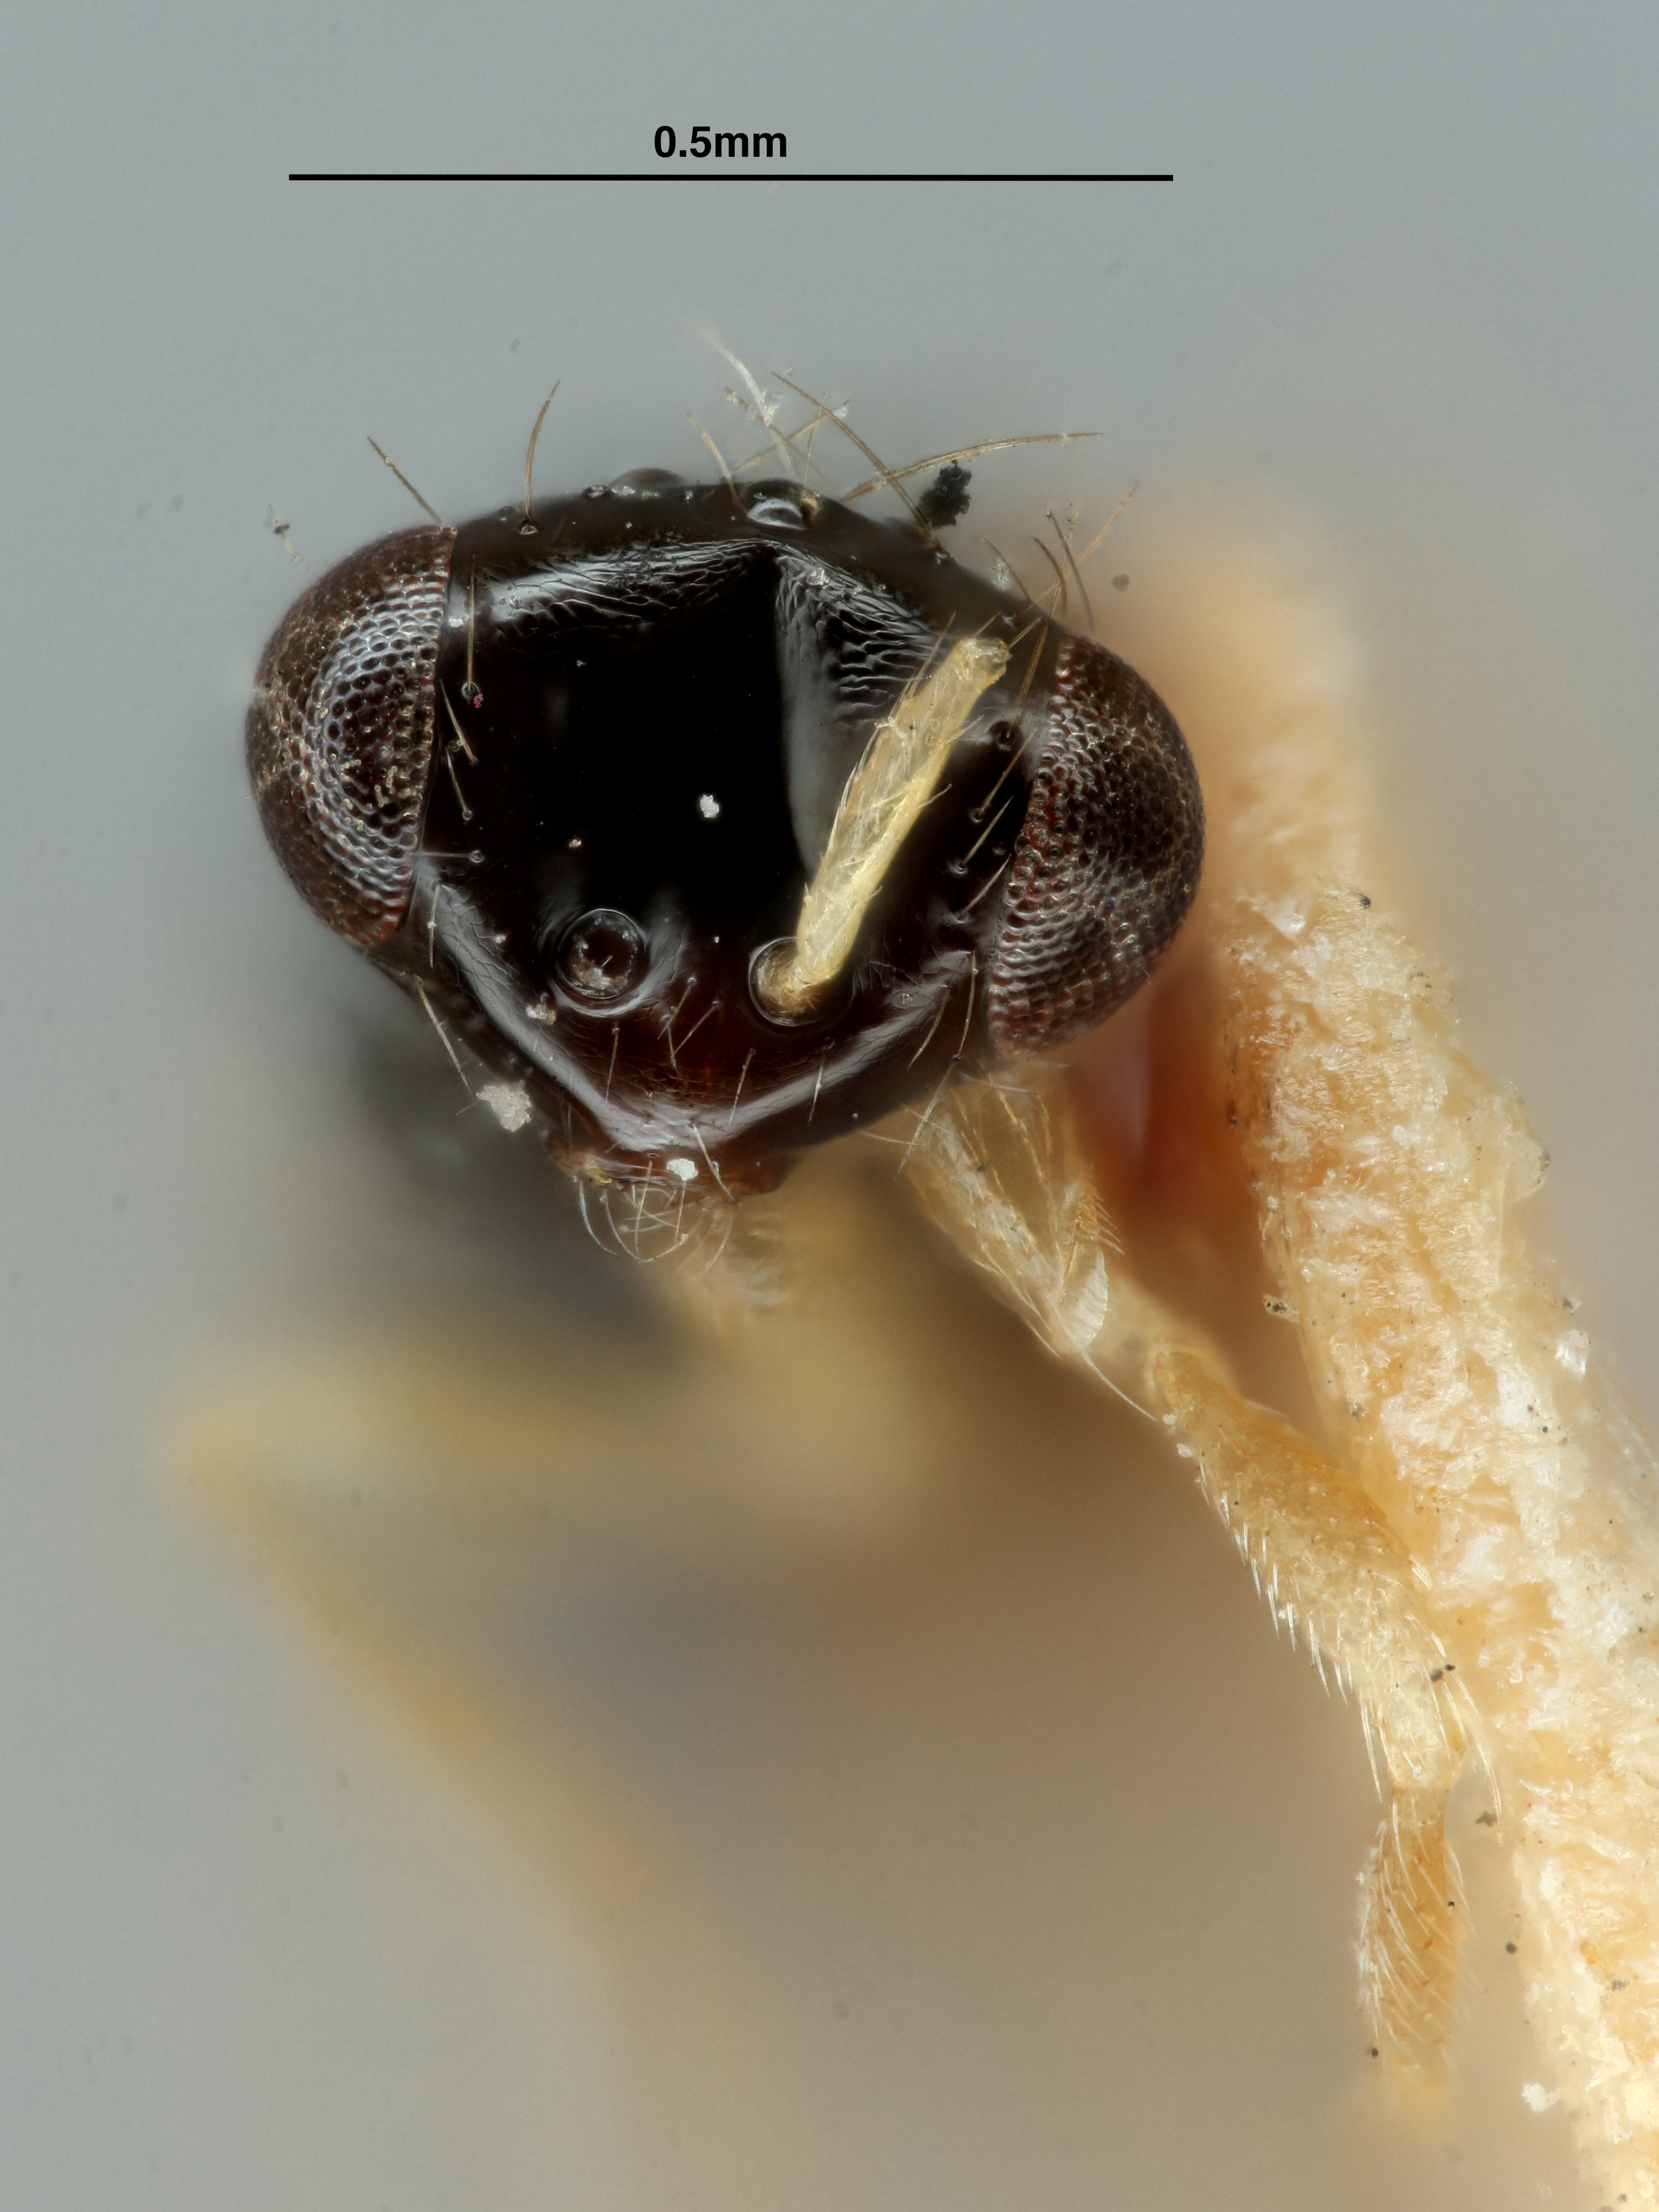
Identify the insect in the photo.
Euplectrus japonicus
